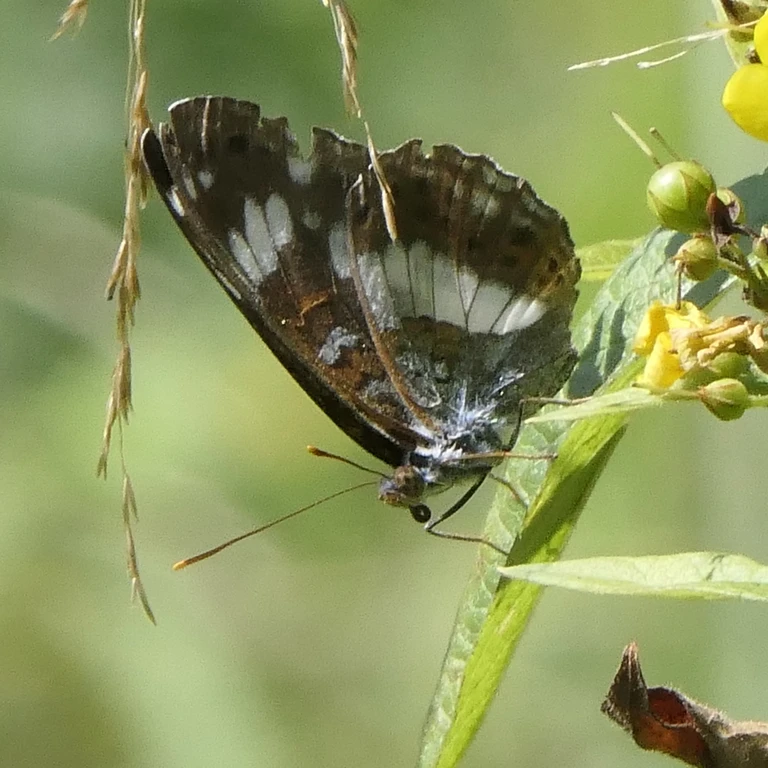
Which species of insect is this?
Limenitis camilla (also Ladoga camilla)
